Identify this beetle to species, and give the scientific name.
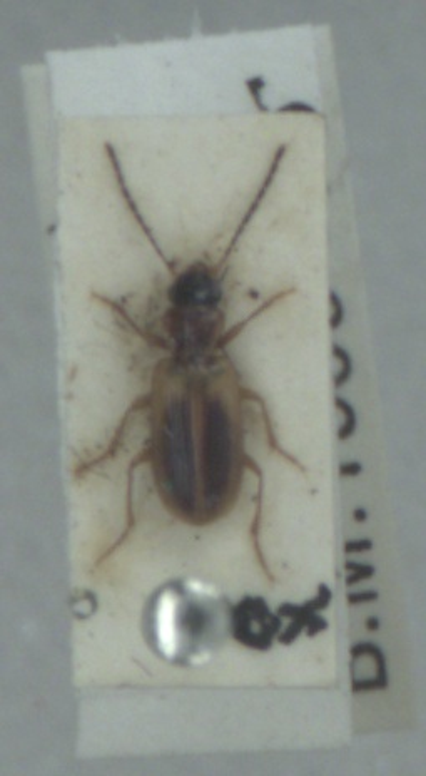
Anthracus consputus
